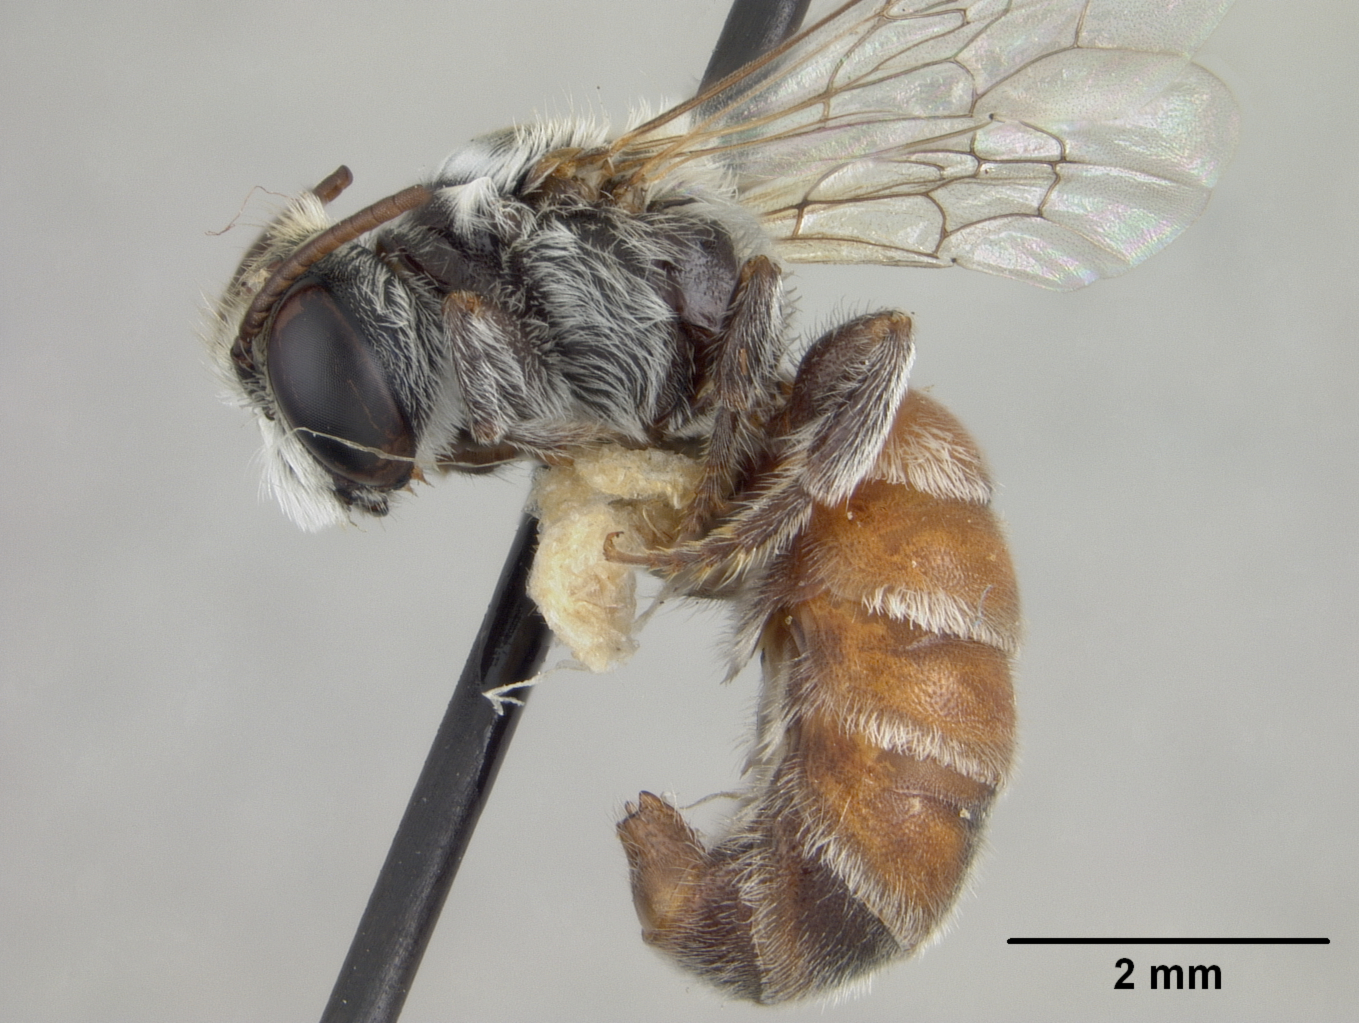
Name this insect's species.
Proteriades shoshone
